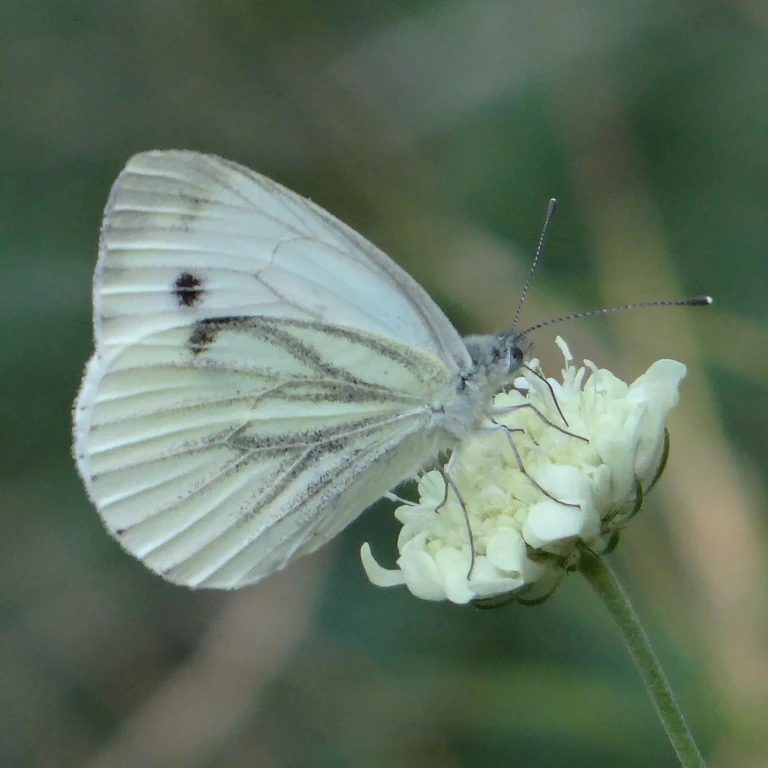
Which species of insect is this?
Pieris napi
